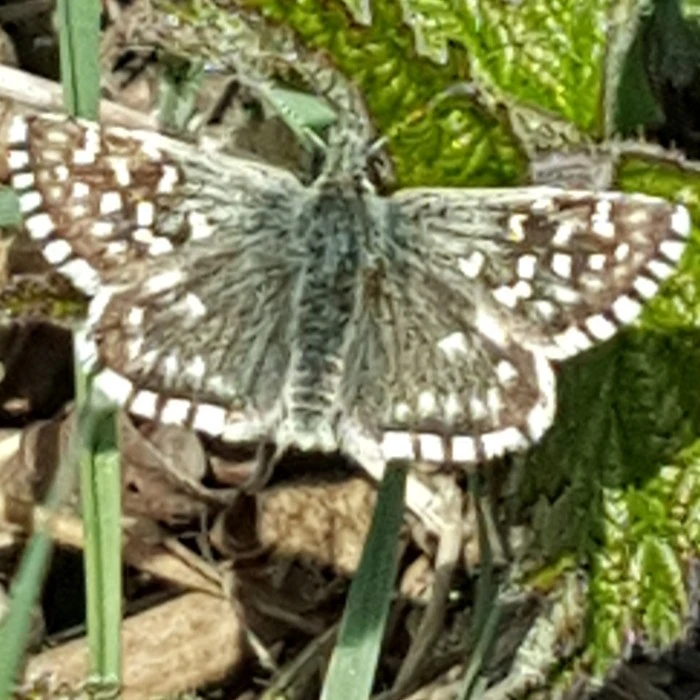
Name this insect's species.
Pyrgus malvae
